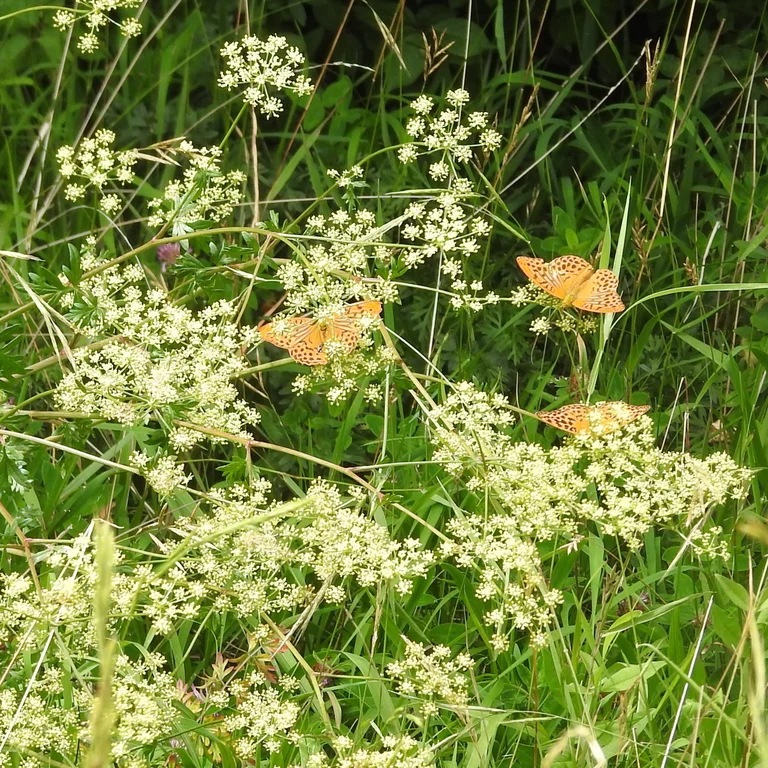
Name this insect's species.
Argynnis paphia
